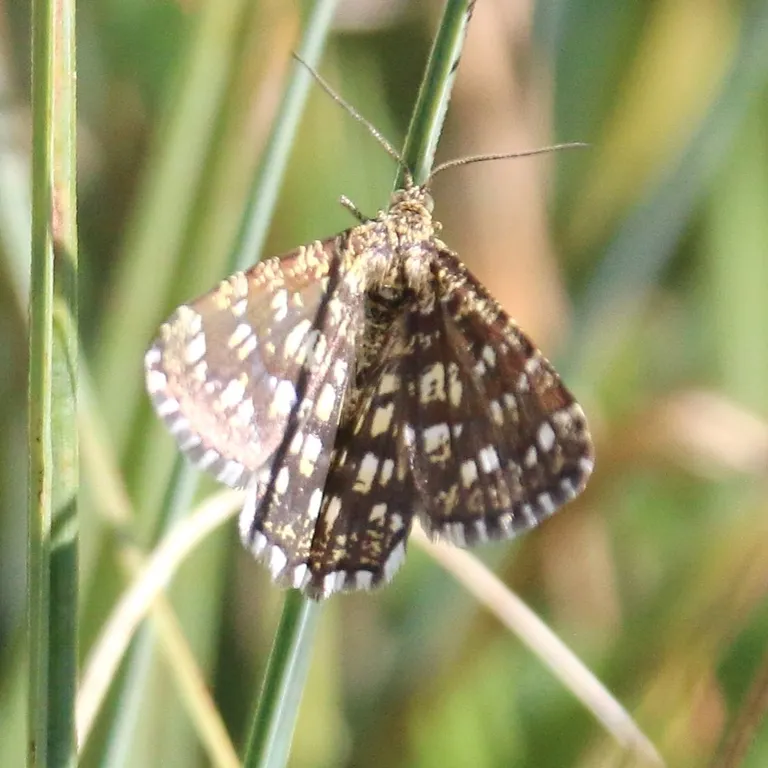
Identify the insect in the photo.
Chiasmia clathrata
